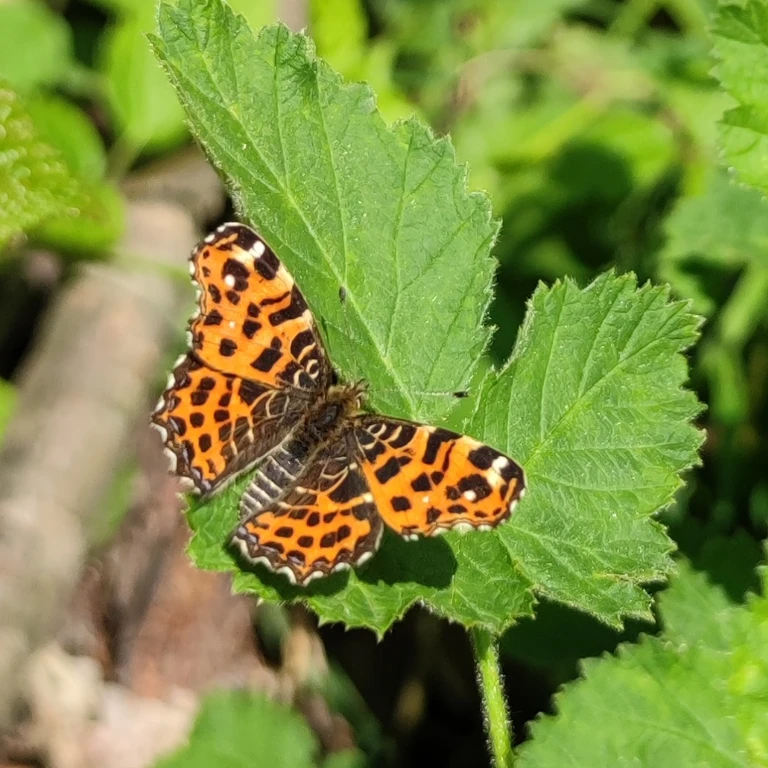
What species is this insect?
Araschnia levana
